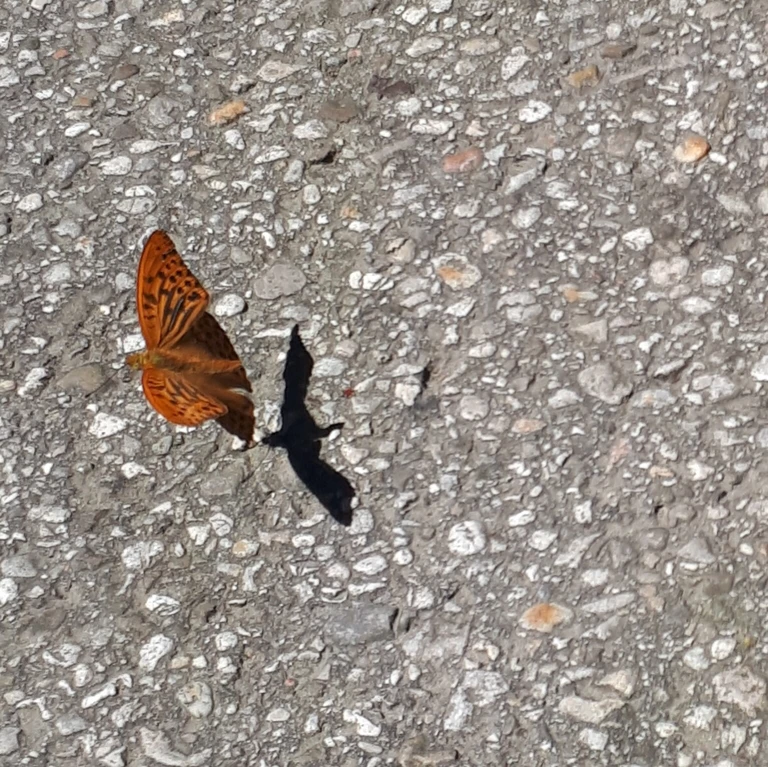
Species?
Argynnis paphia
